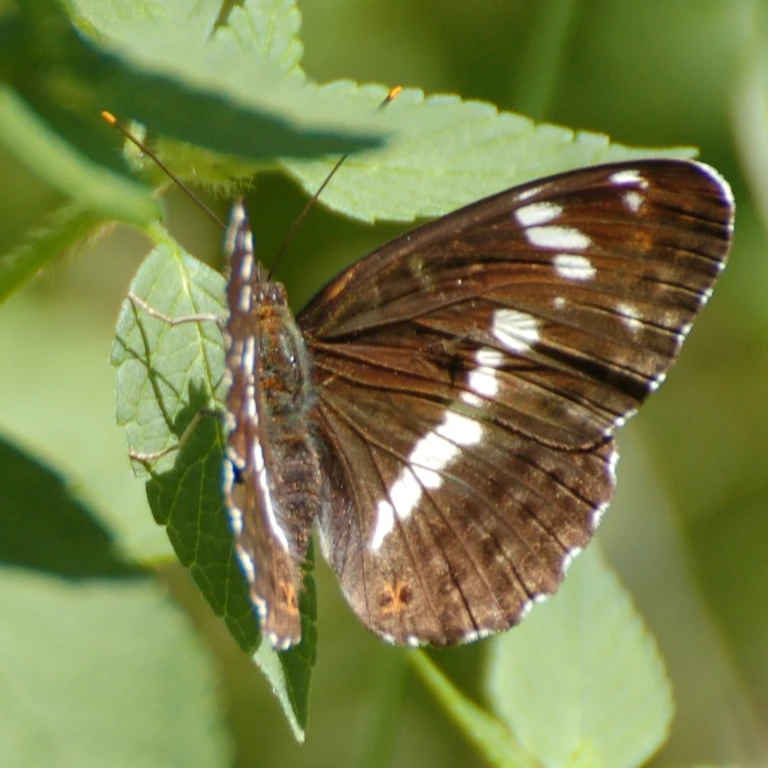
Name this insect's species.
Limenitis camilla (also Ladoga camilla)
